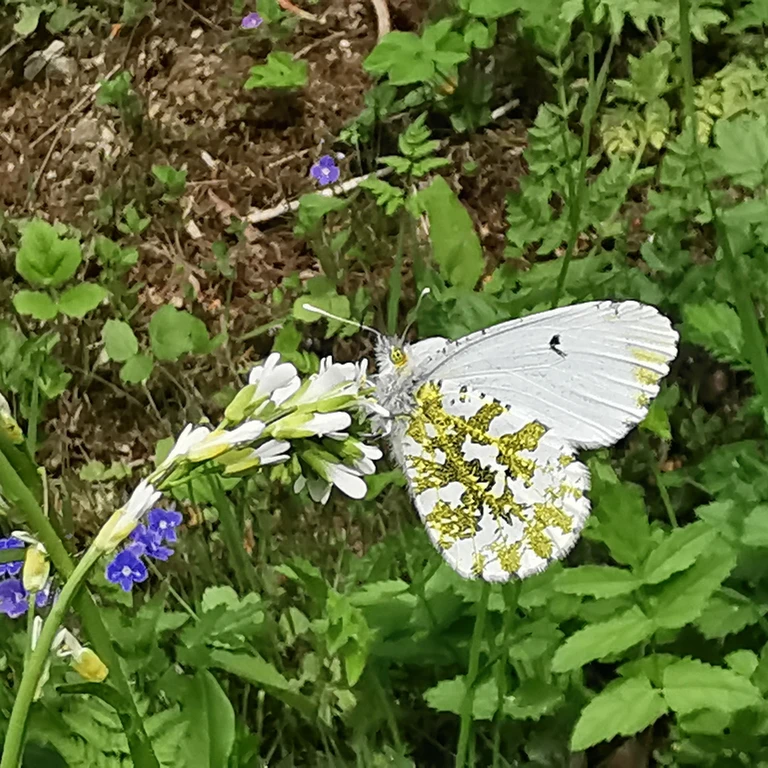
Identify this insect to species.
Anthocharis cardamines
